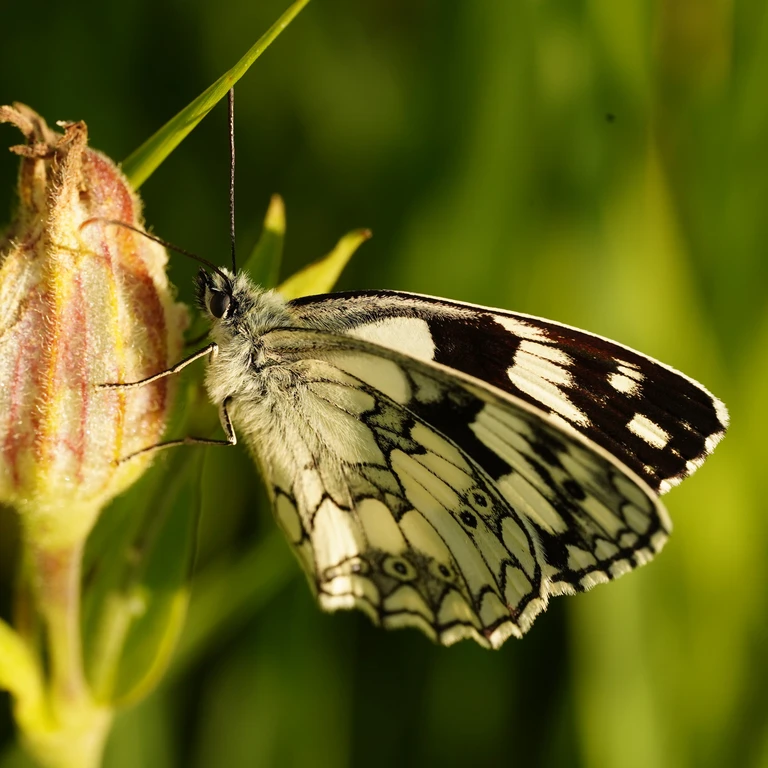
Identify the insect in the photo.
Melanargia galathea
